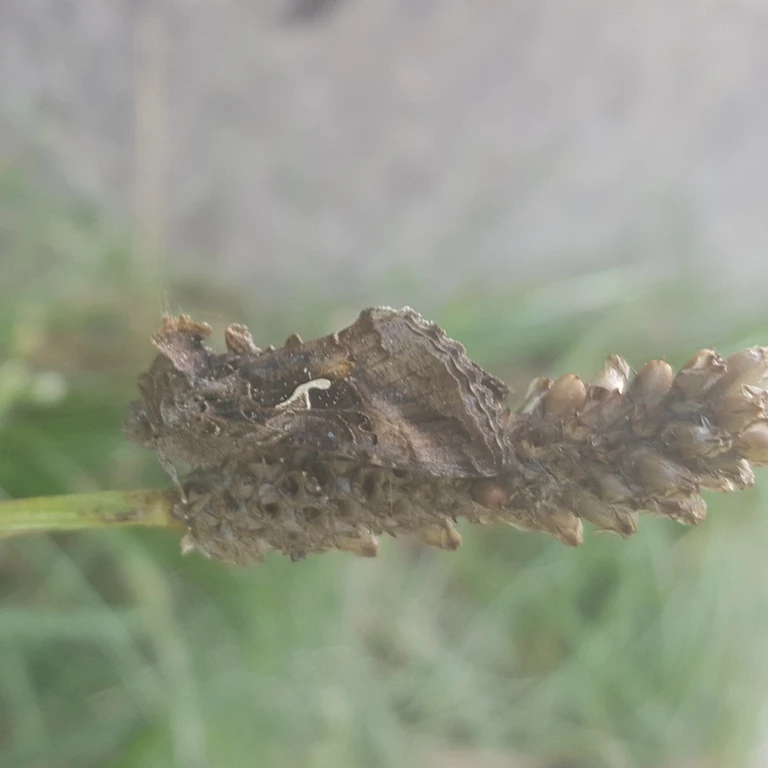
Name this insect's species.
Autographa gamma
